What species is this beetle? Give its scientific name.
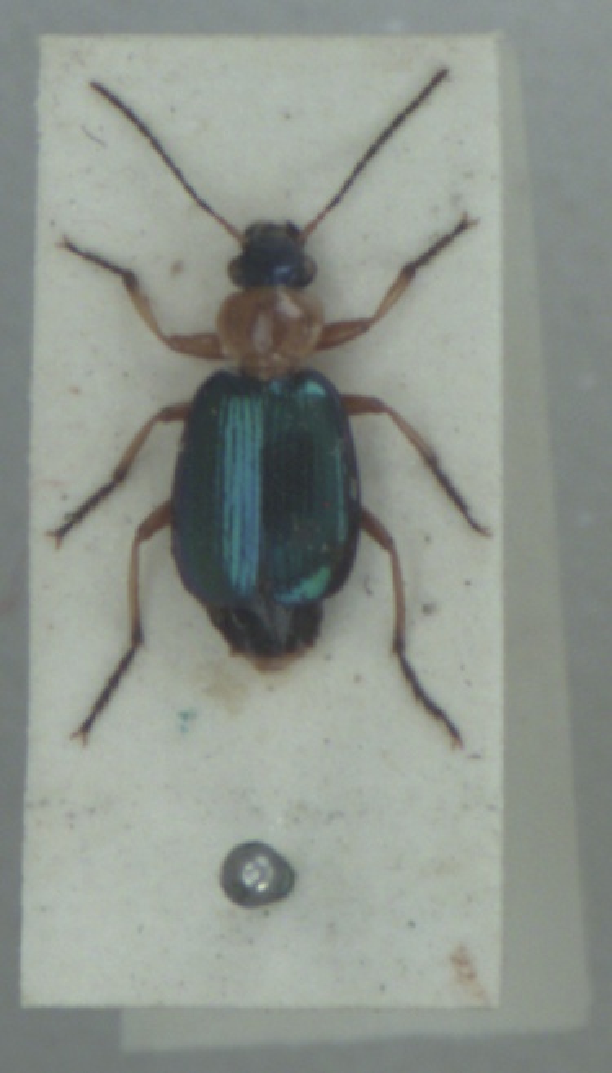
Lebia chlorocephala
